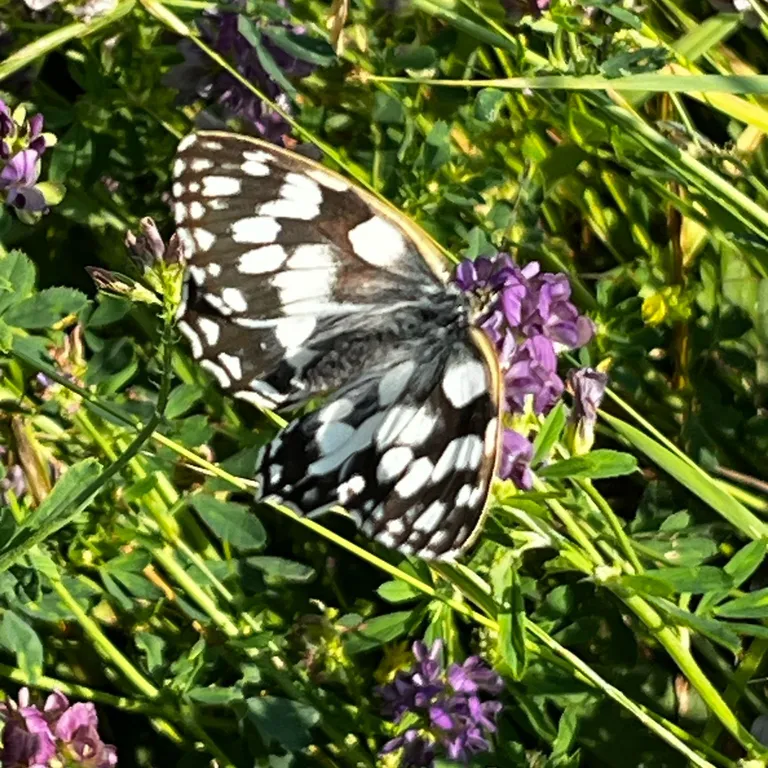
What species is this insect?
Melanargia galathea
